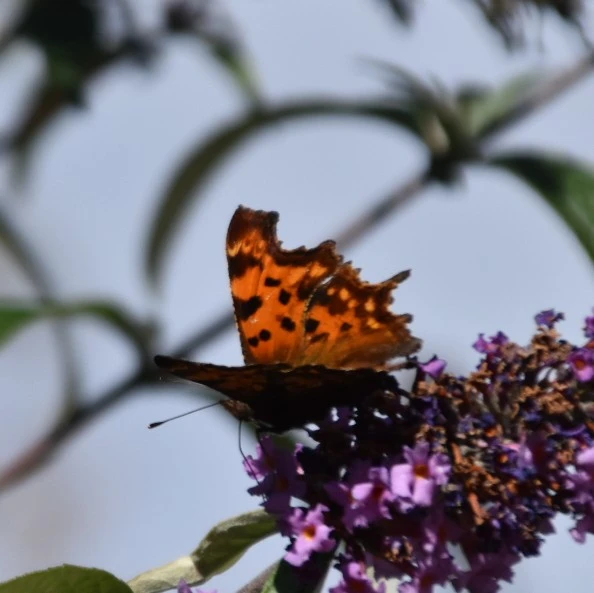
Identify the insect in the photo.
Polygonia c-album
